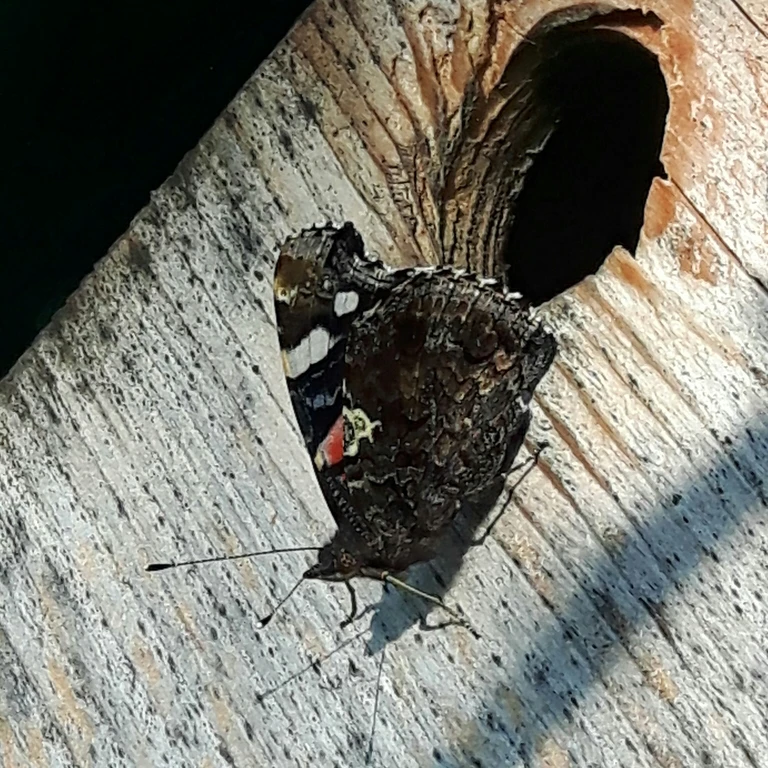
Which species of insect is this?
Vanessa atalanta
